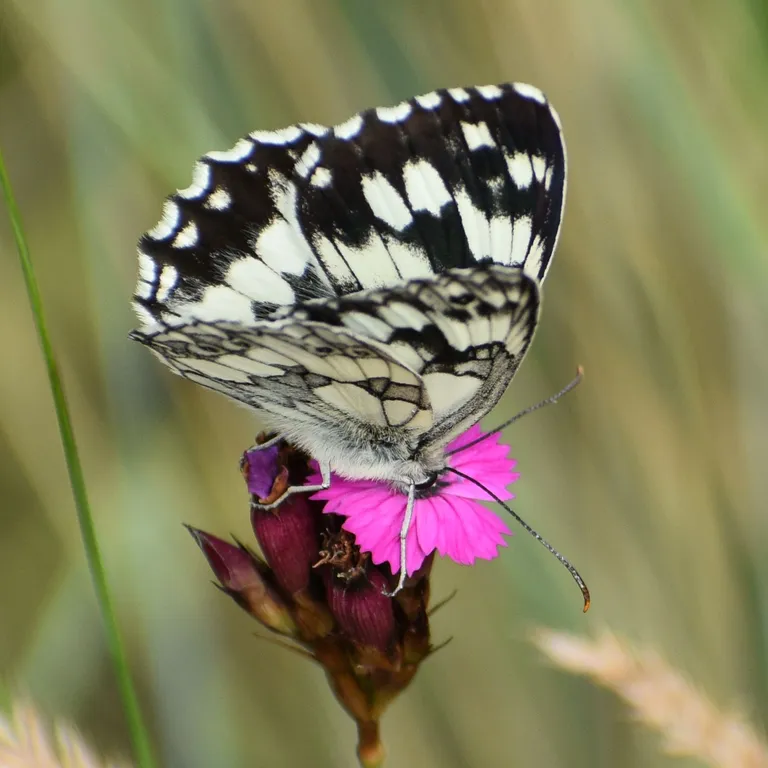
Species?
Melanargia galathea
